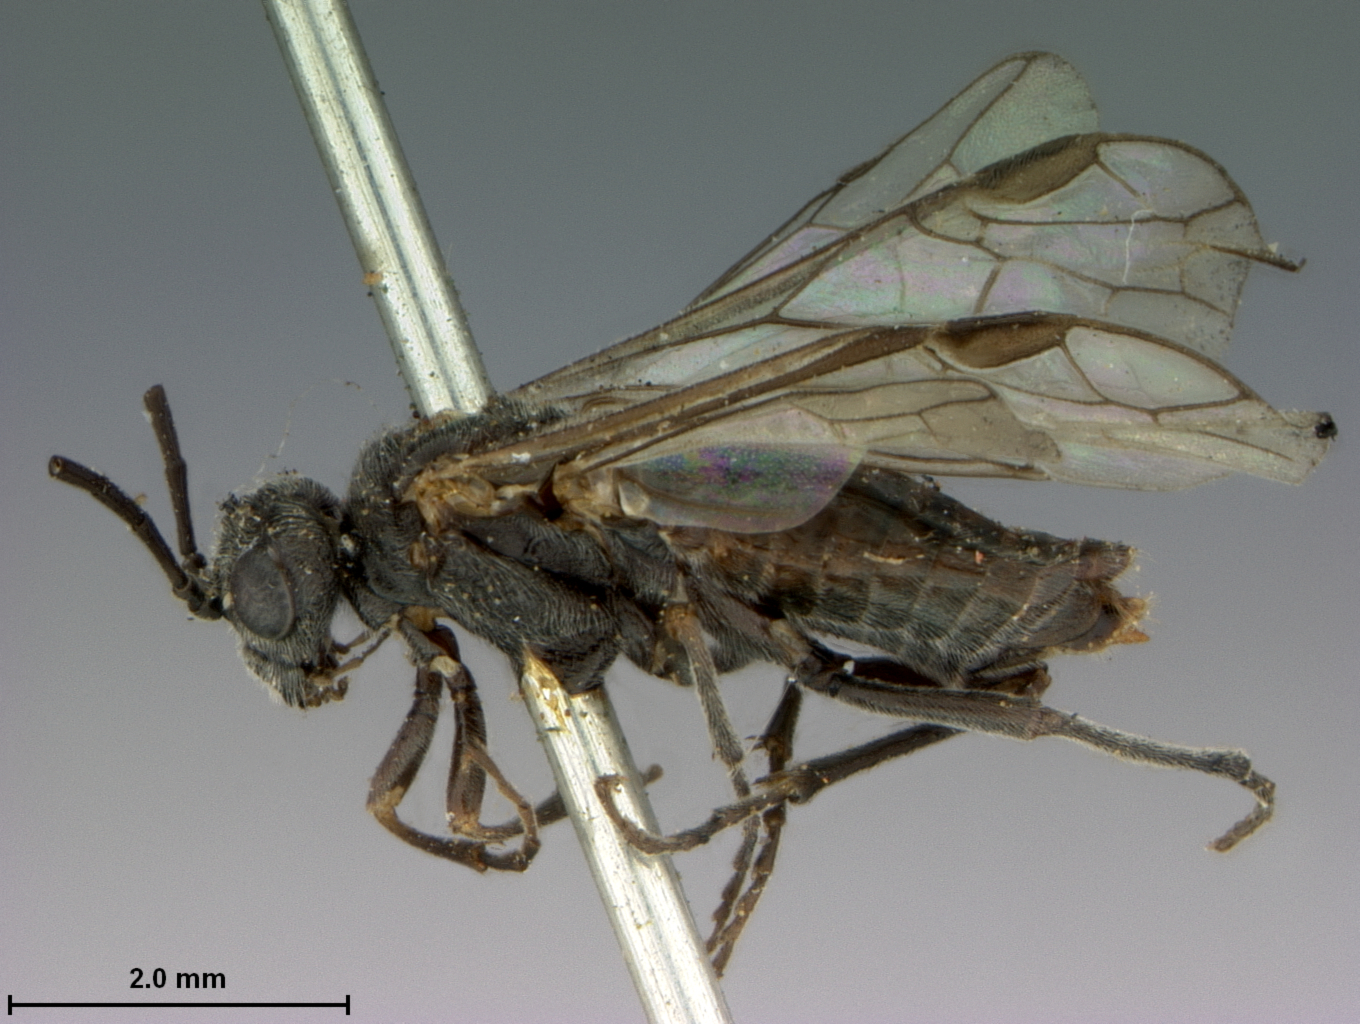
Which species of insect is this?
Dolerus elderi
